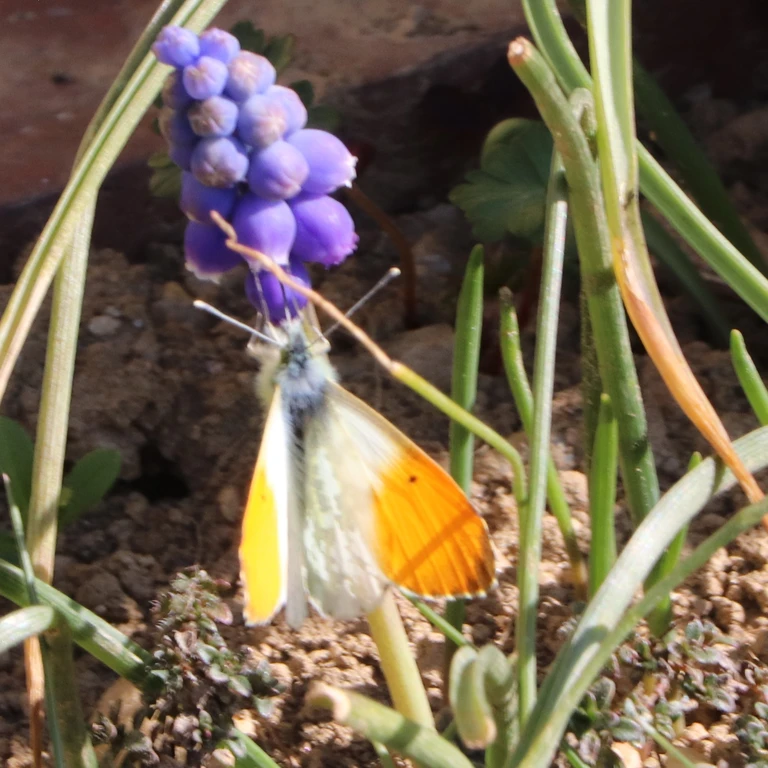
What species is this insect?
Anthocharis cardamines
